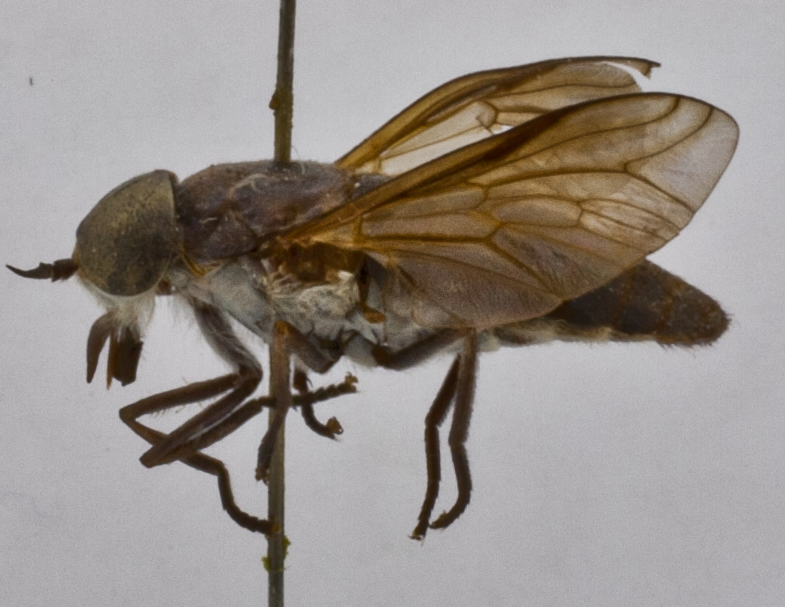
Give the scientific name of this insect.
Tabanus baguiensis
